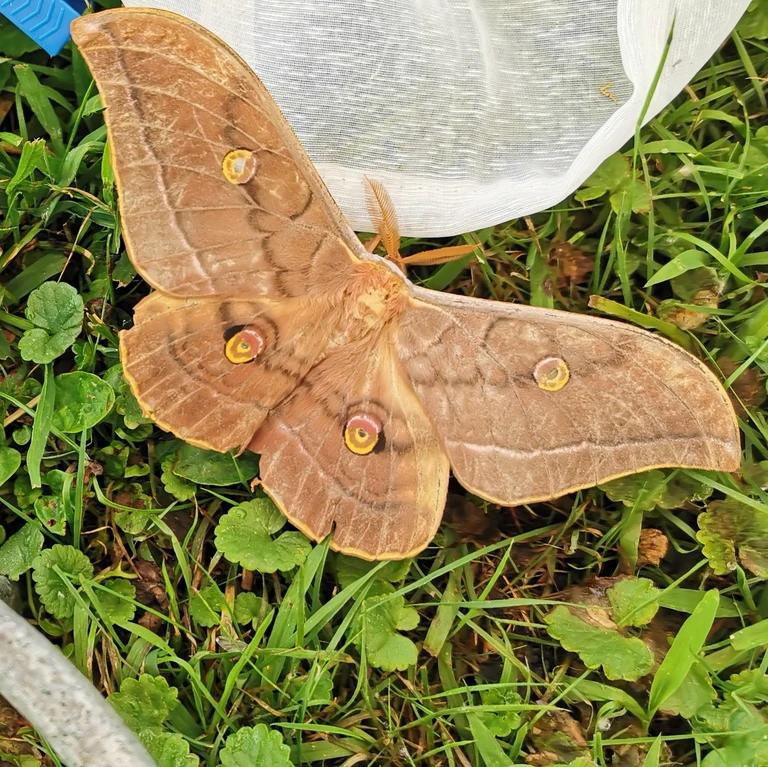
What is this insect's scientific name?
Antheraea yamamai
